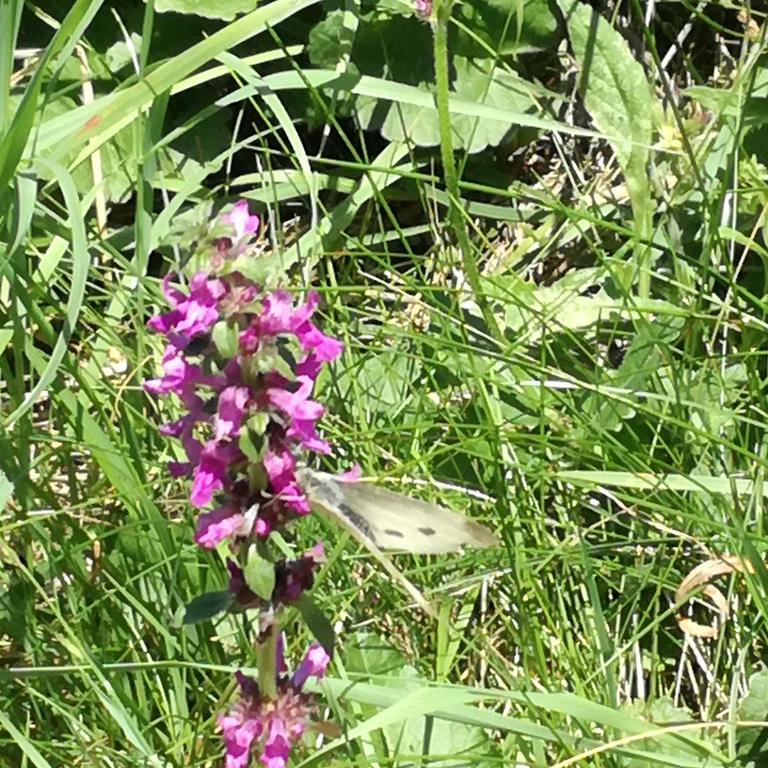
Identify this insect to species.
Pieris rapae
